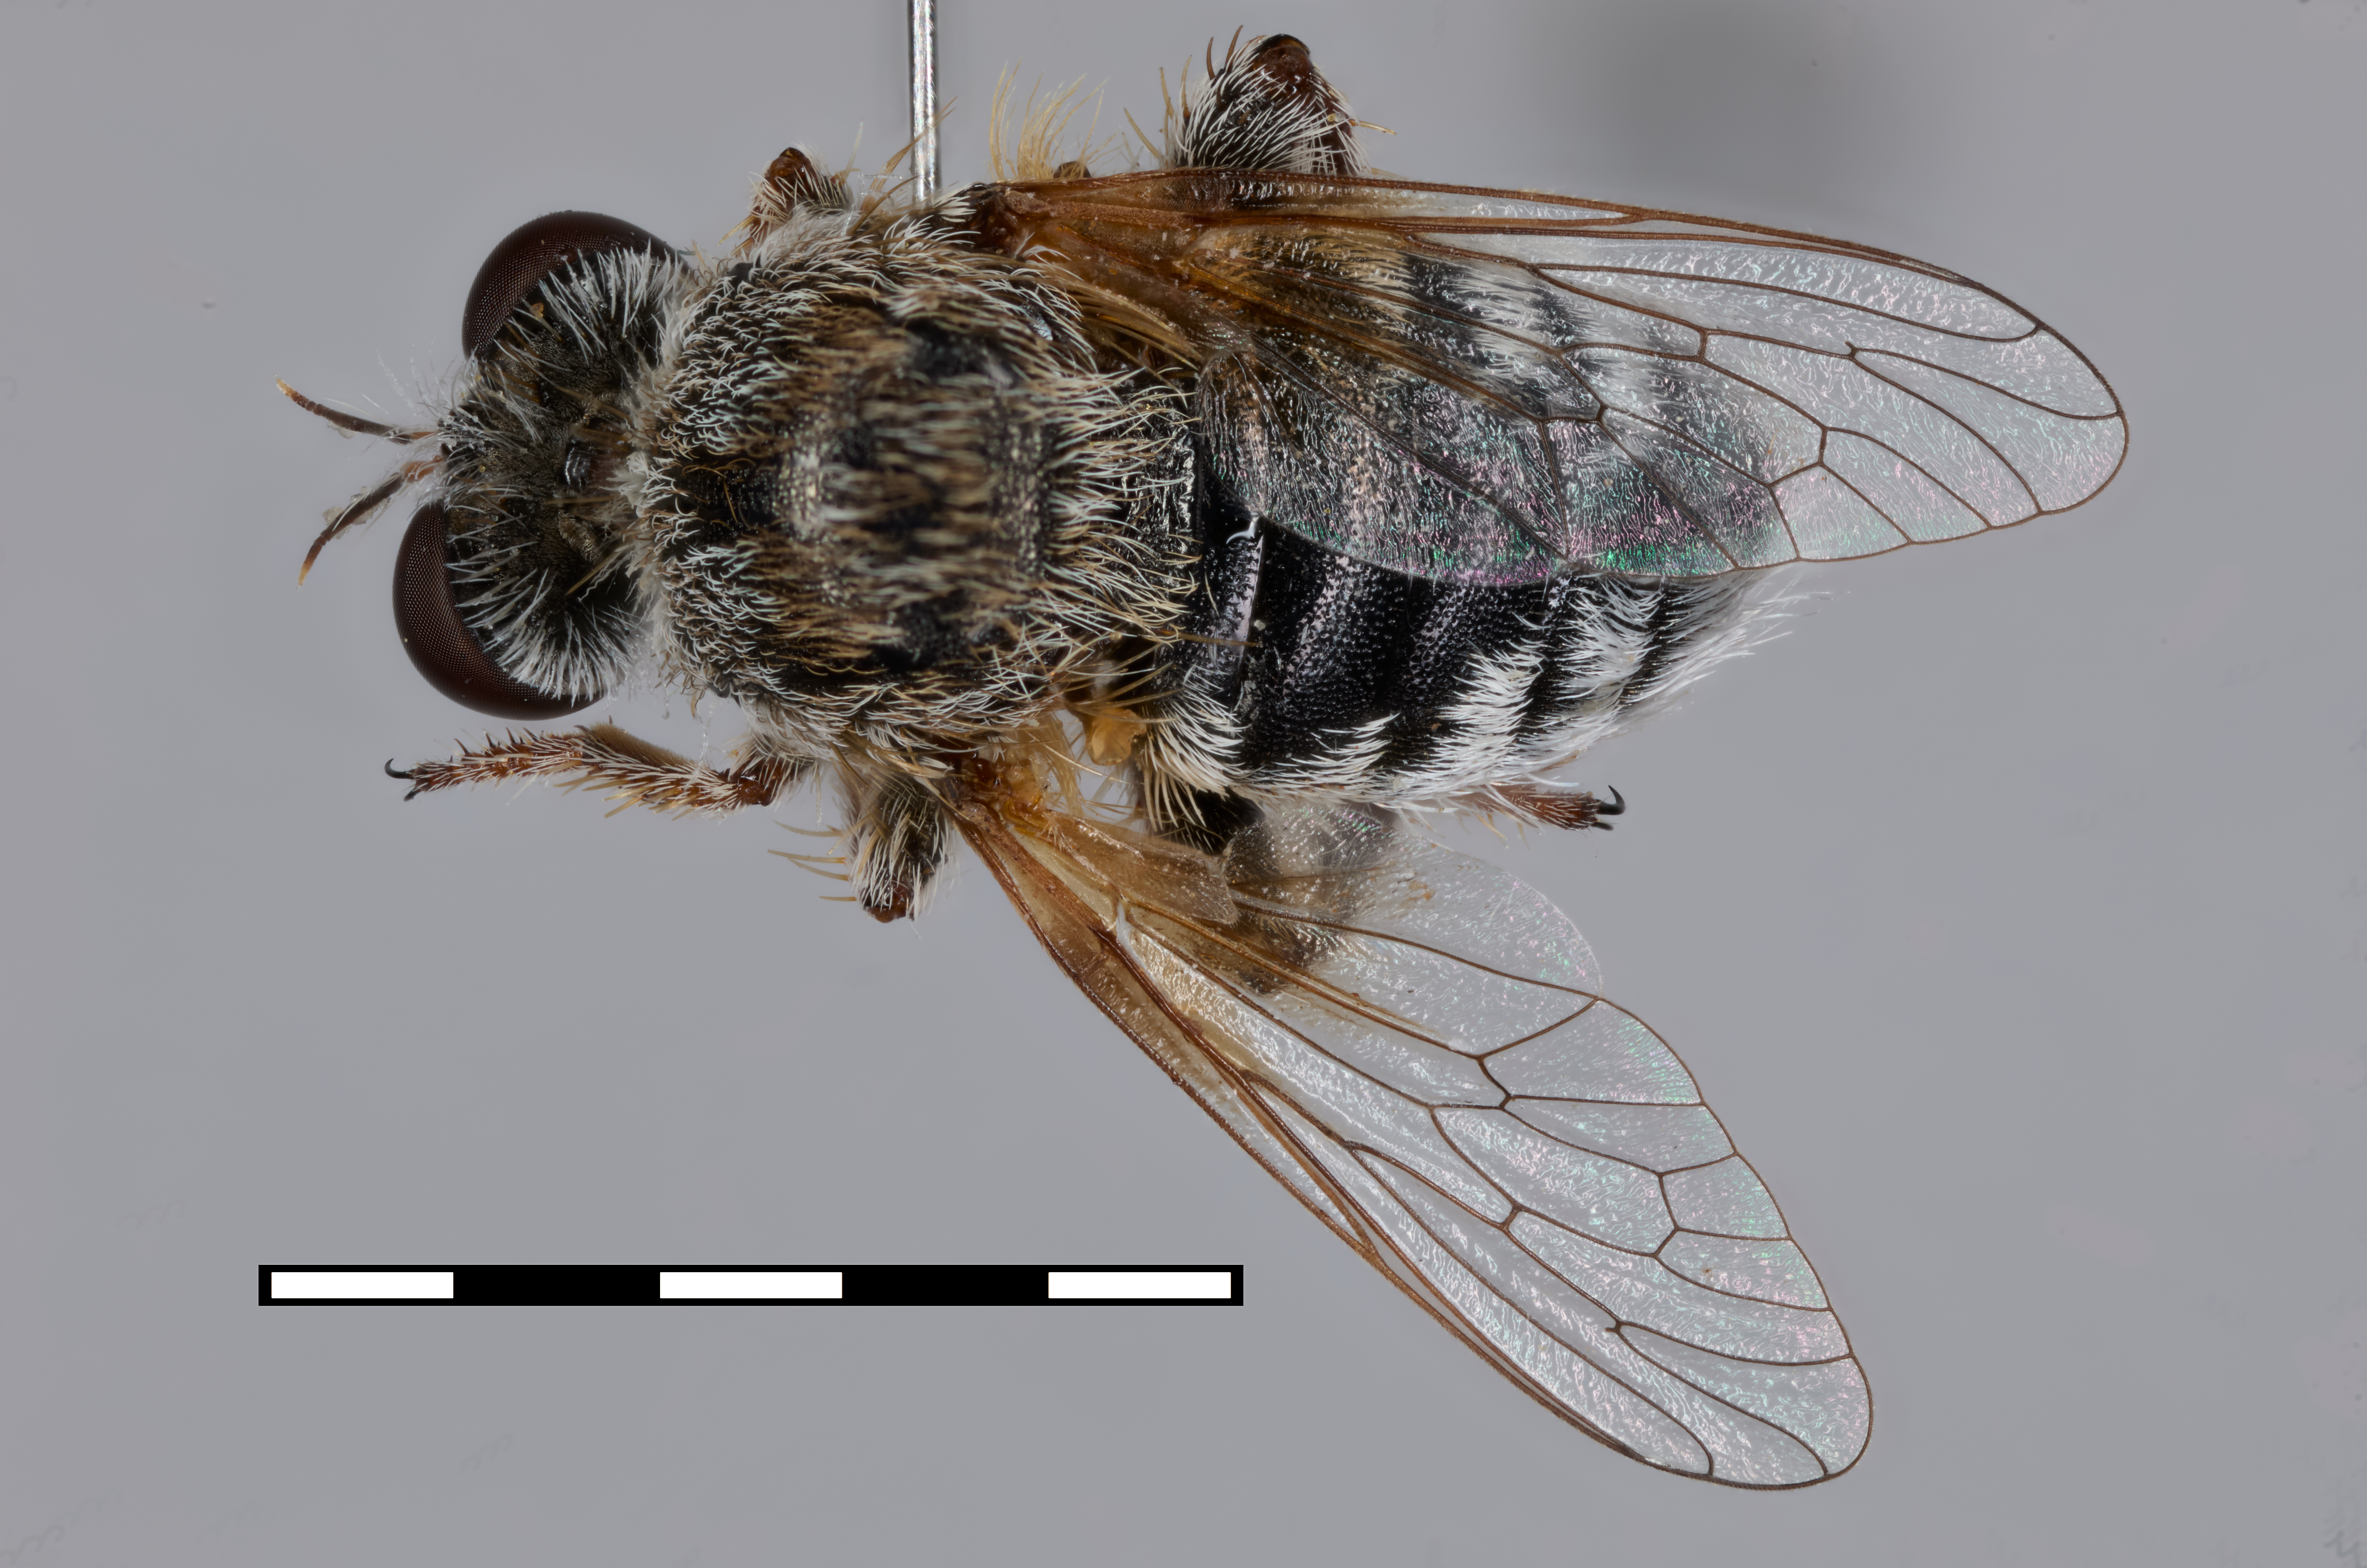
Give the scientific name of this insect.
Acnephalomyia andrenoides
